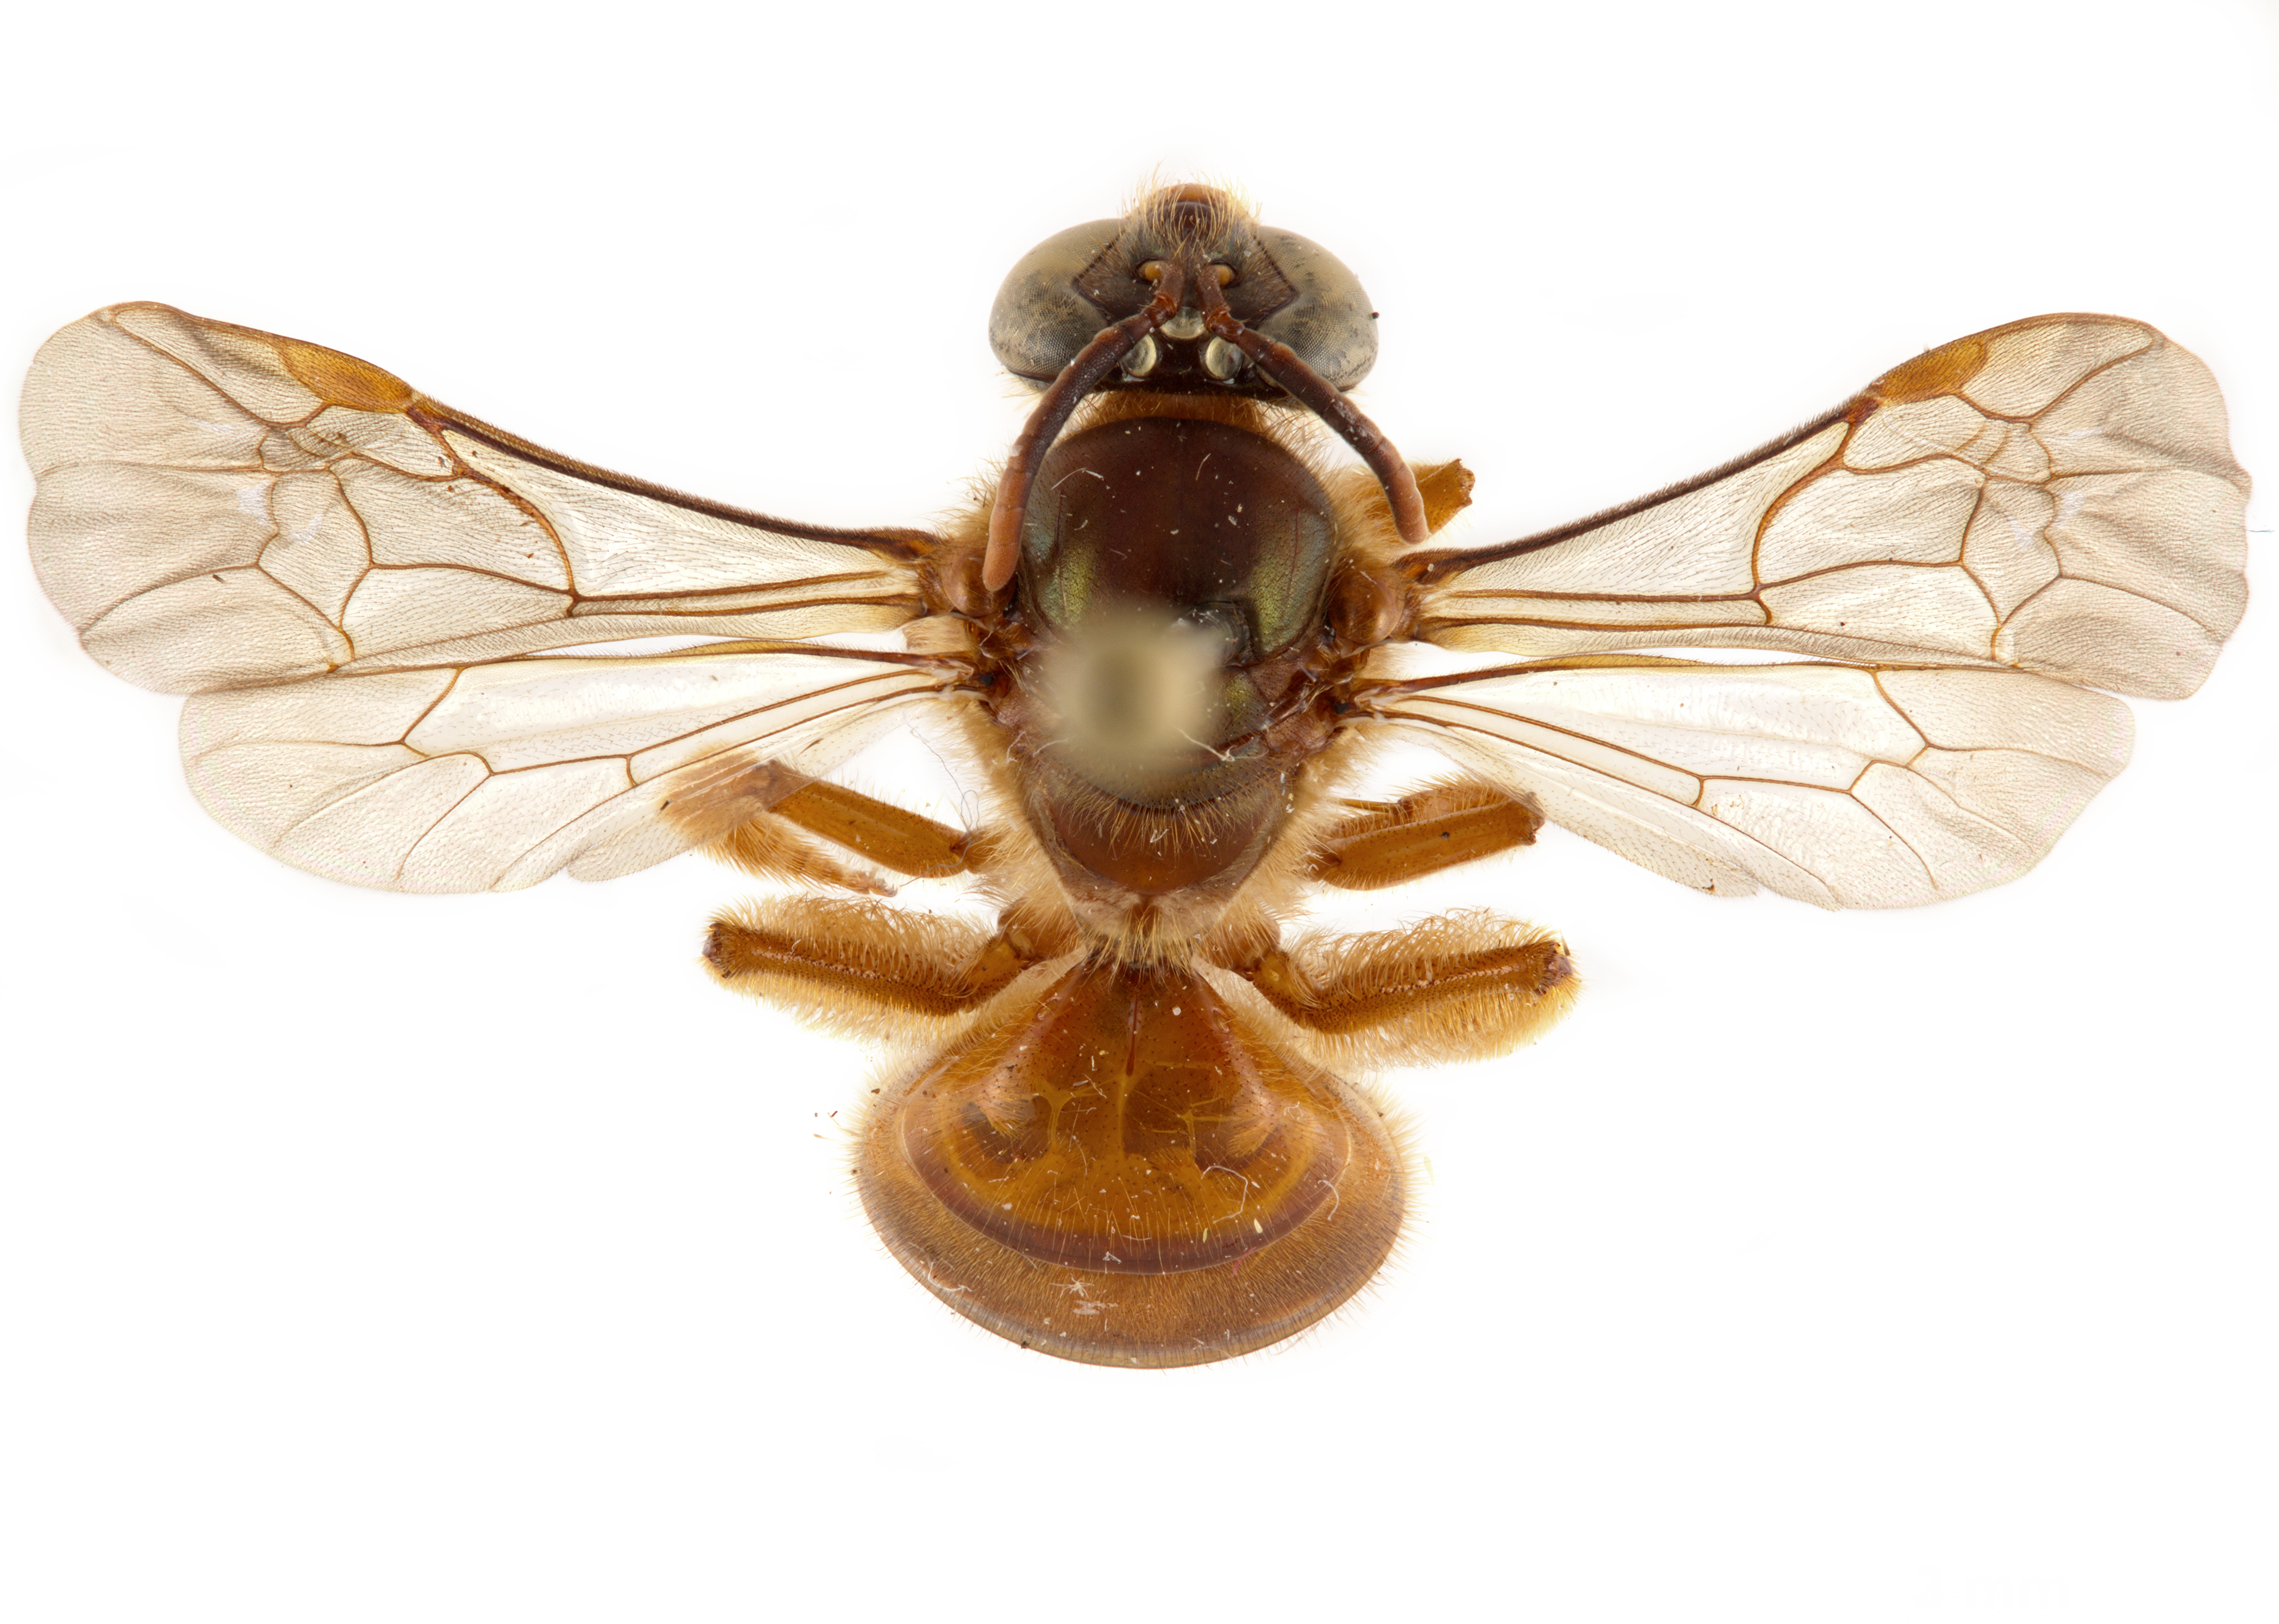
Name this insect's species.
Megaloptidia nocturna
